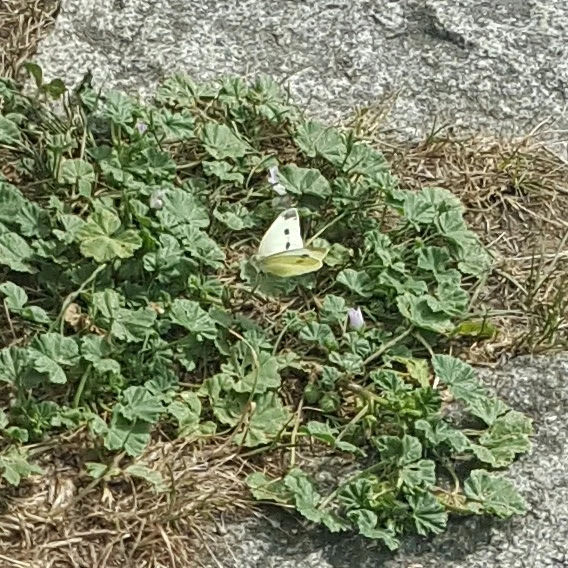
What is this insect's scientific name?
Pieris rapae
